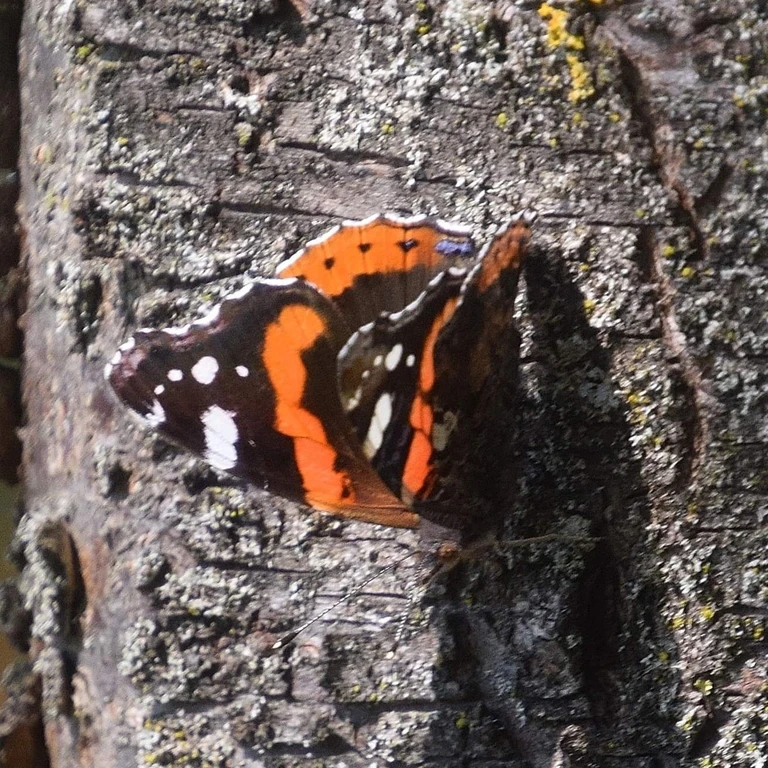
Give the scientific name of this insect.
Vanessa atalanta
